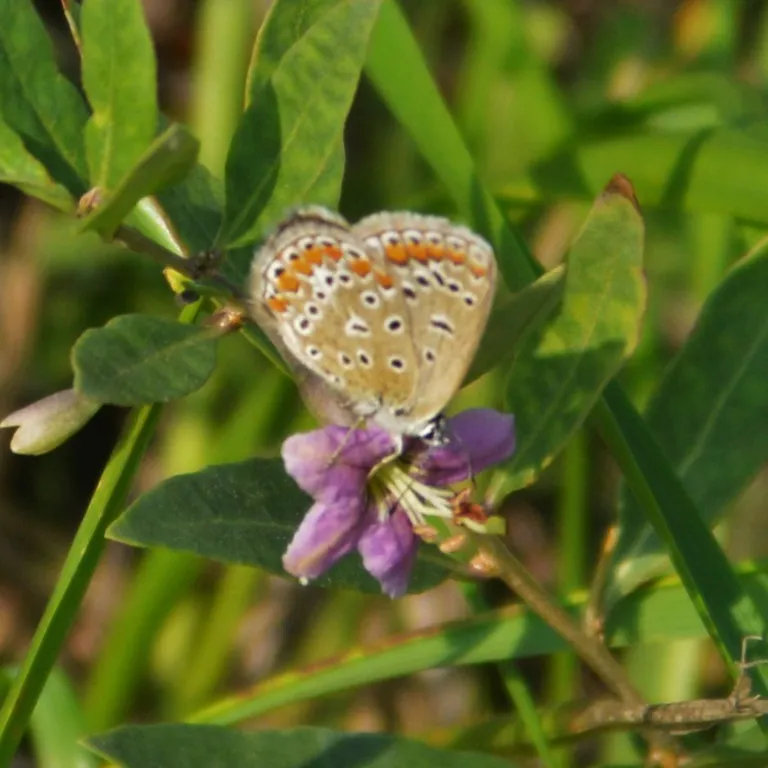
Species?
Polyommatus icarus
